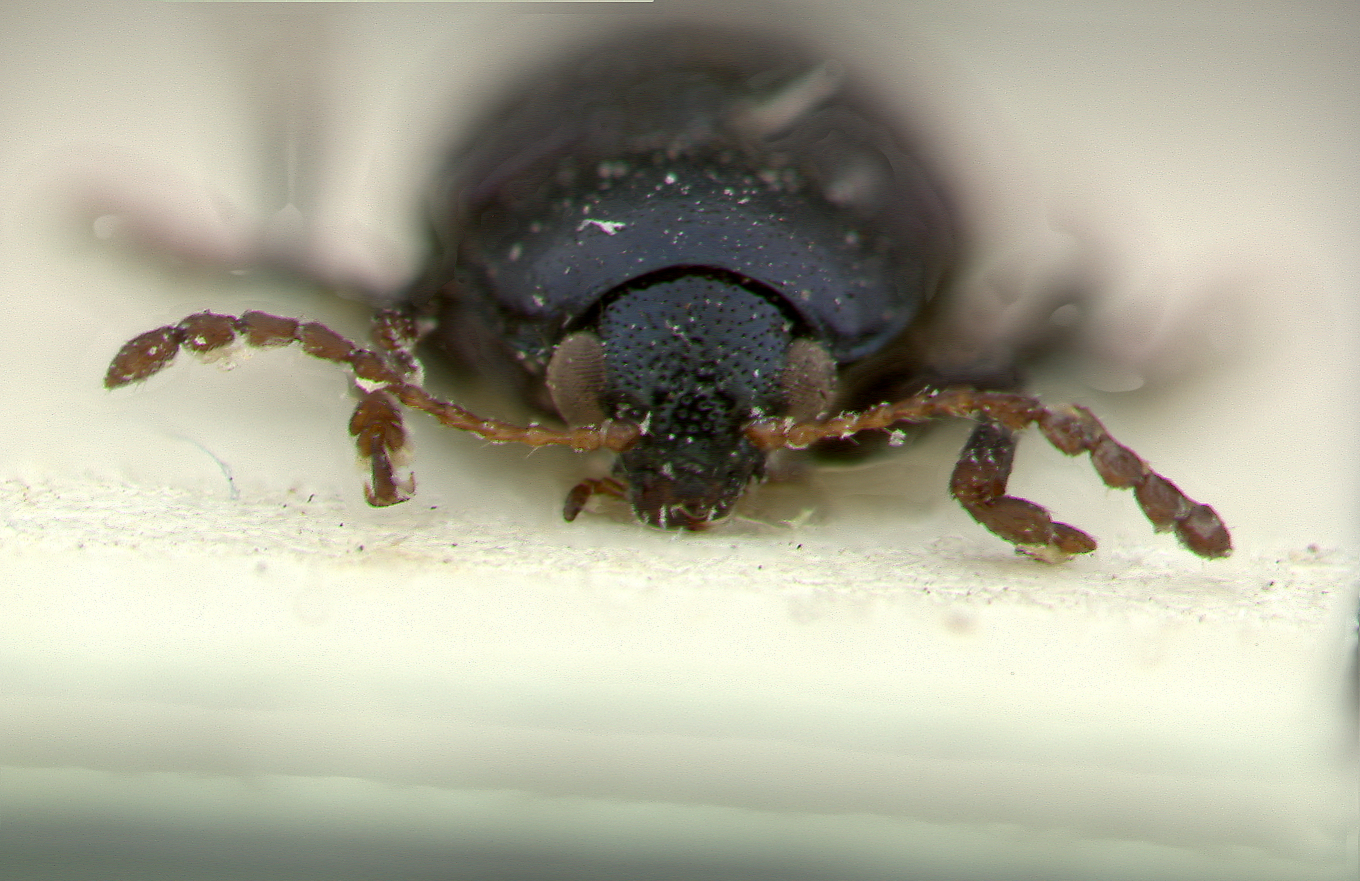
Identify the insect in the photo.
Nodonata peregrina (also Noda peregrina)
